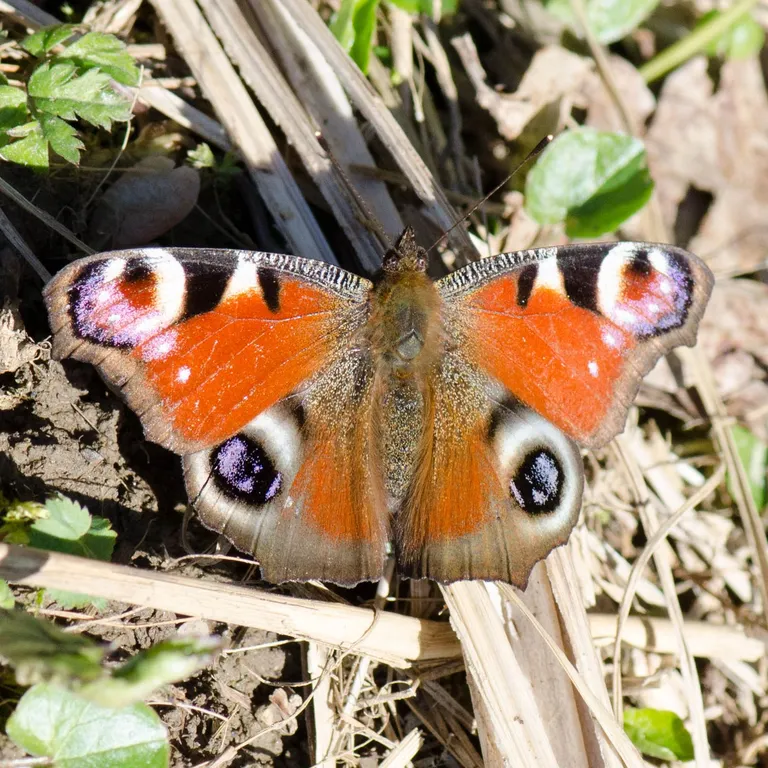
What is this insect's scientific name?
Aglais io
